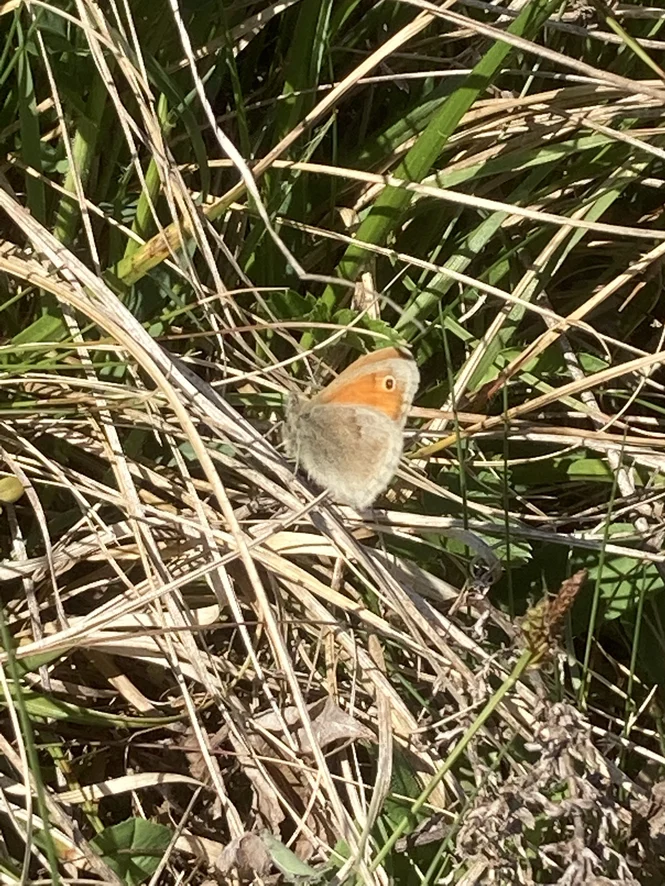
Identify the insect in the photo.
Coenonympha pamphilus
